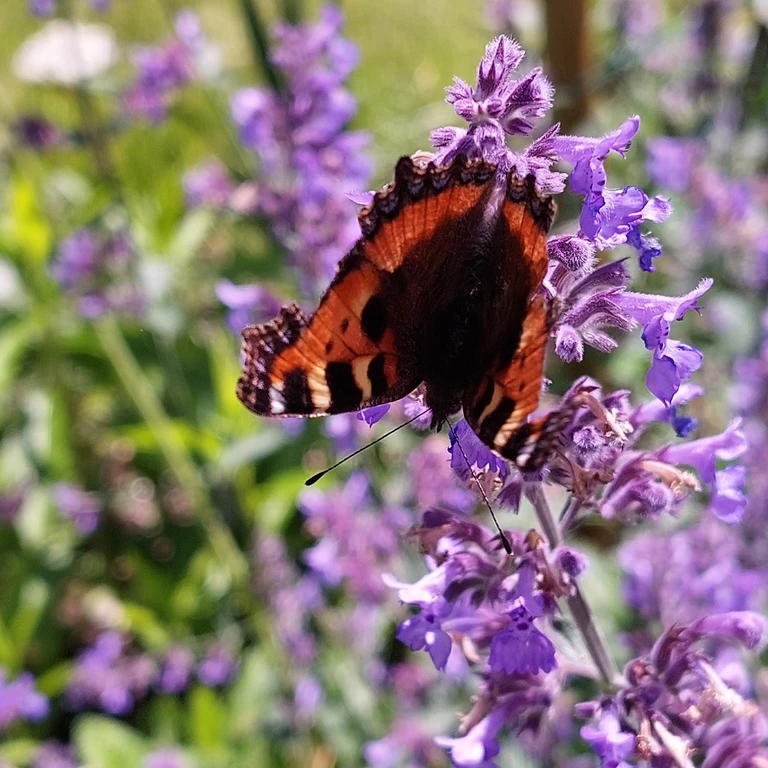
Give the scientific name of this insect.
Aglais urticae
